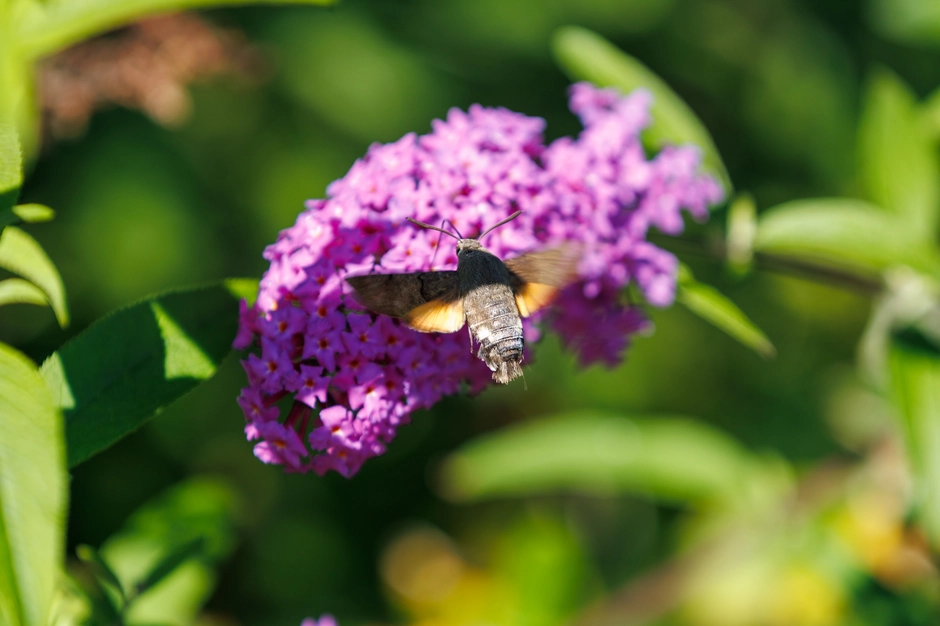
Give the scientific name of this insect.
Macroglossum stellatarum
